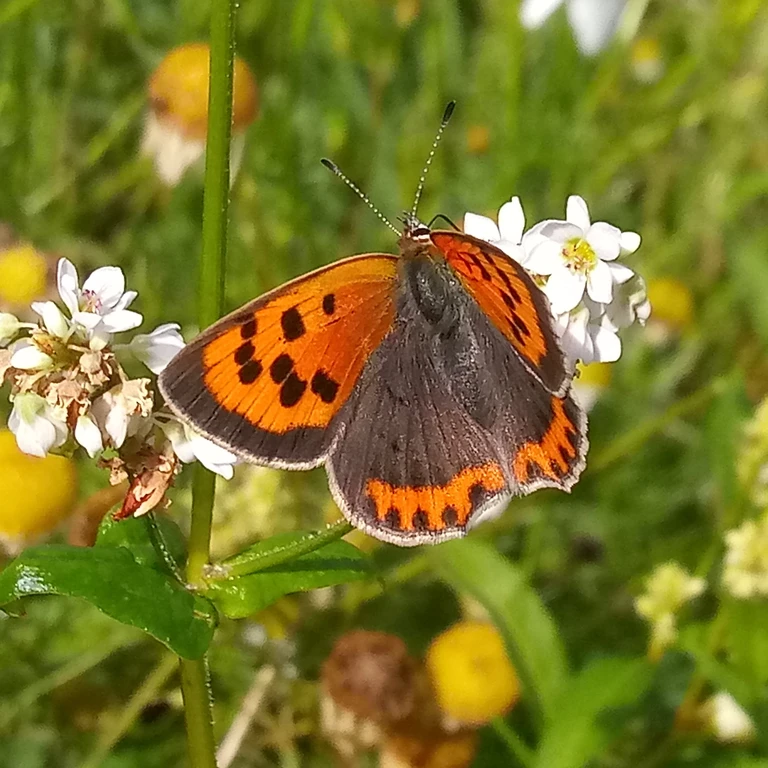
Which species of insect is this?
Lycaena phlaeas
